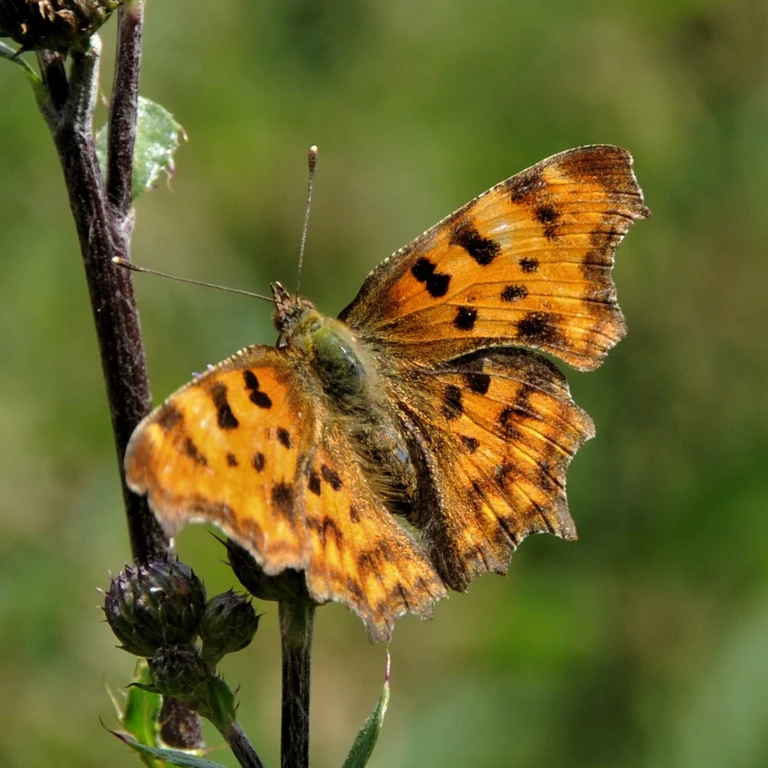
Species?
Polygonia c-album
